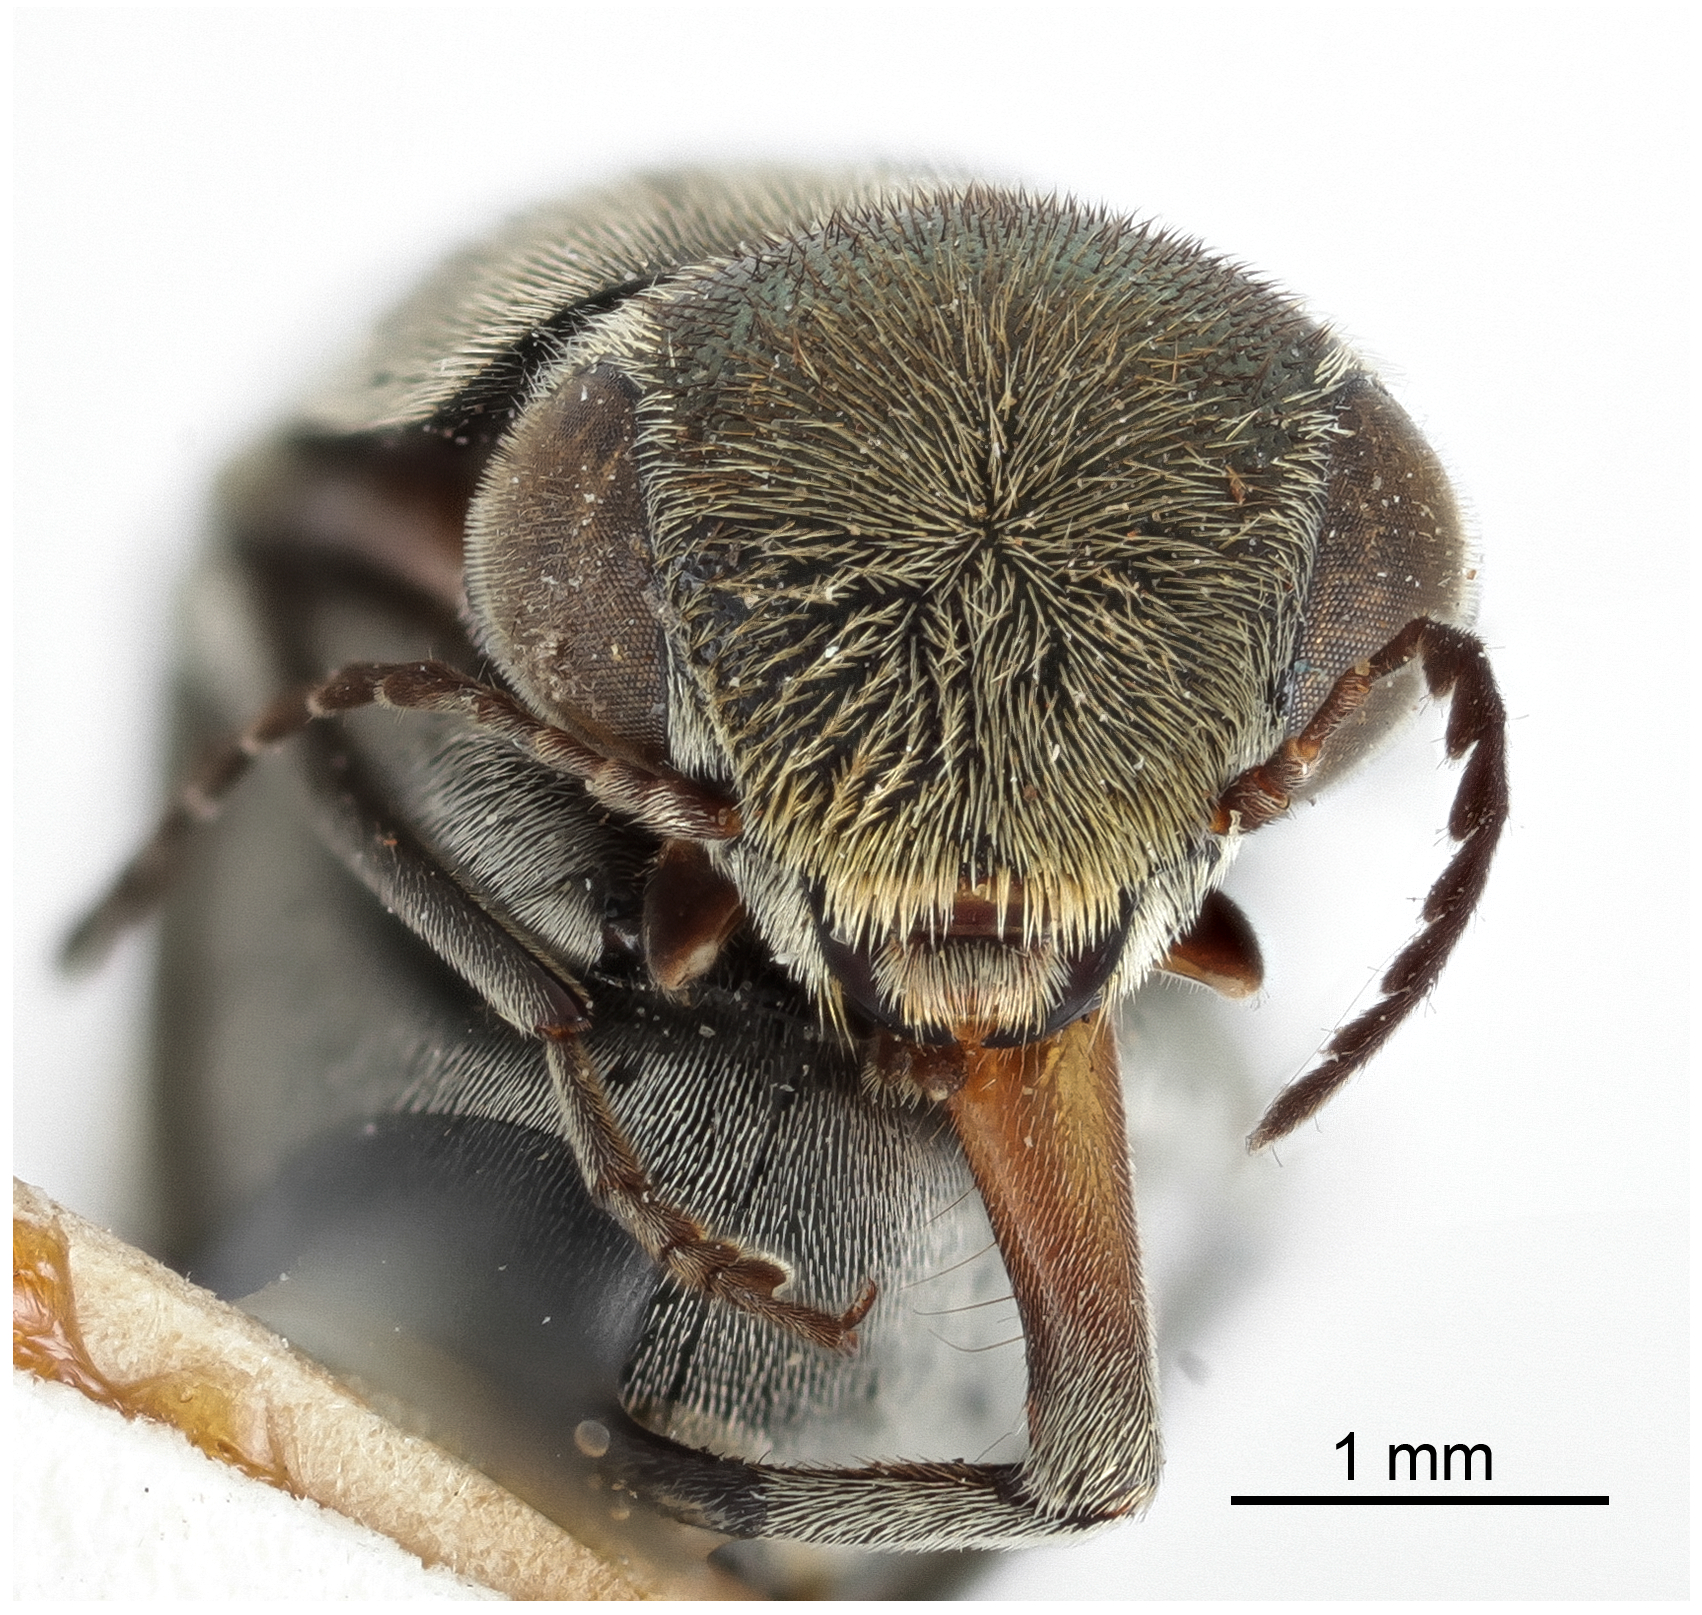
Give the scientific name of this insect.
Glipa hieroglyphica
